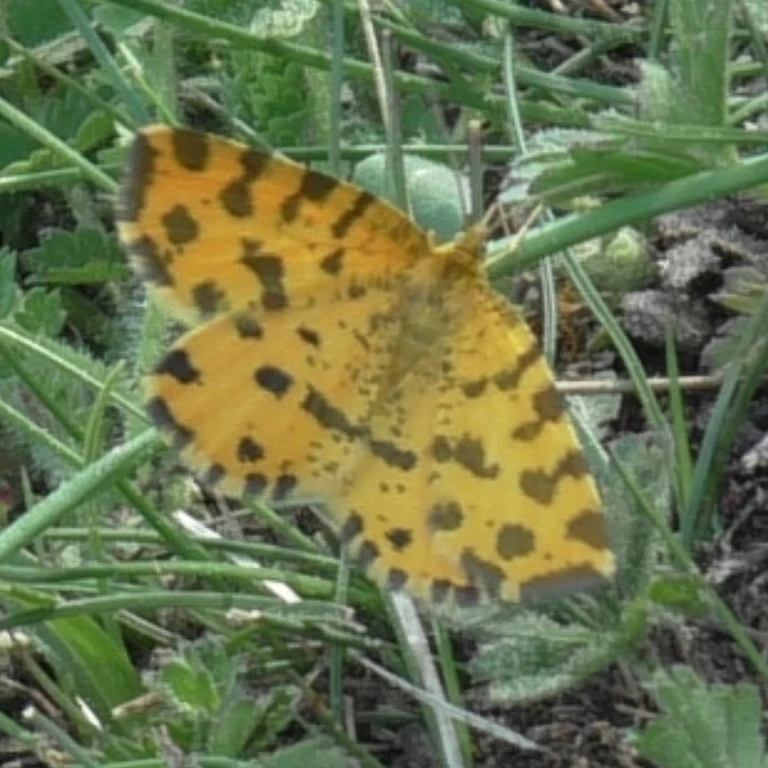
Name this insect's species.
Pseudopanthera macularia
